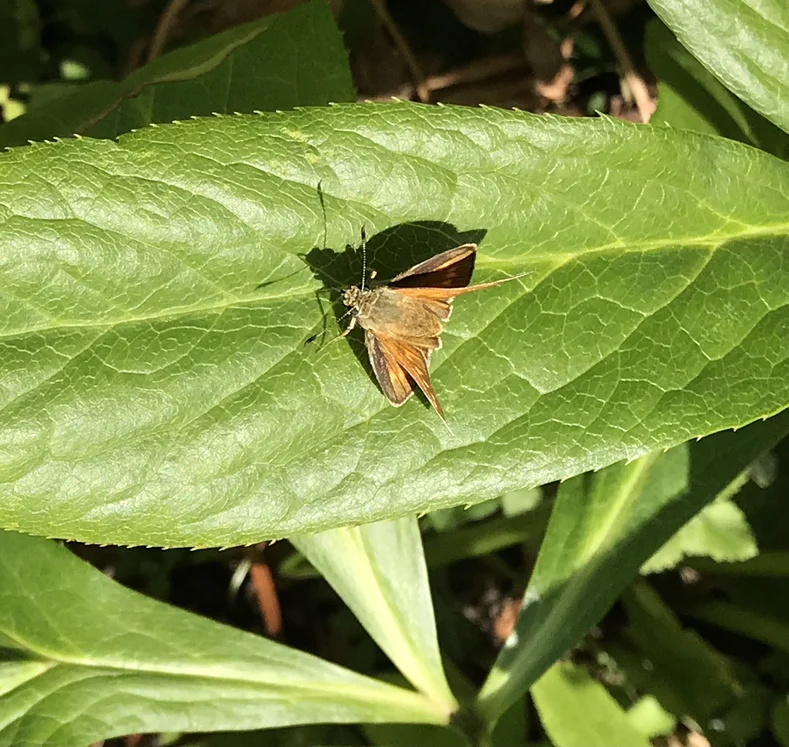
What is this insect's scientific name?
Ochlodes sylvanus (also Ochlodes venata)
